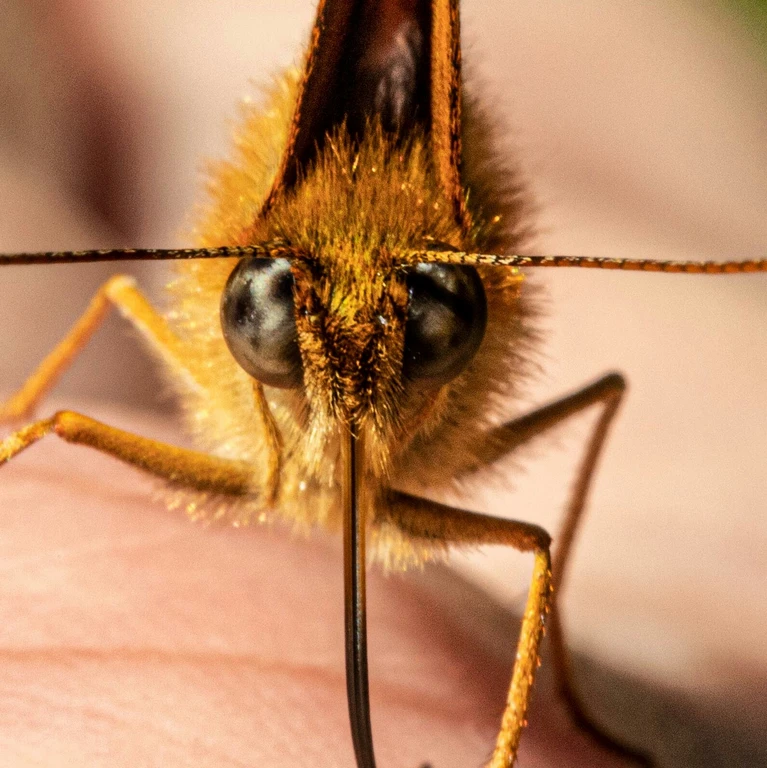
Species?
Brenthis ino
